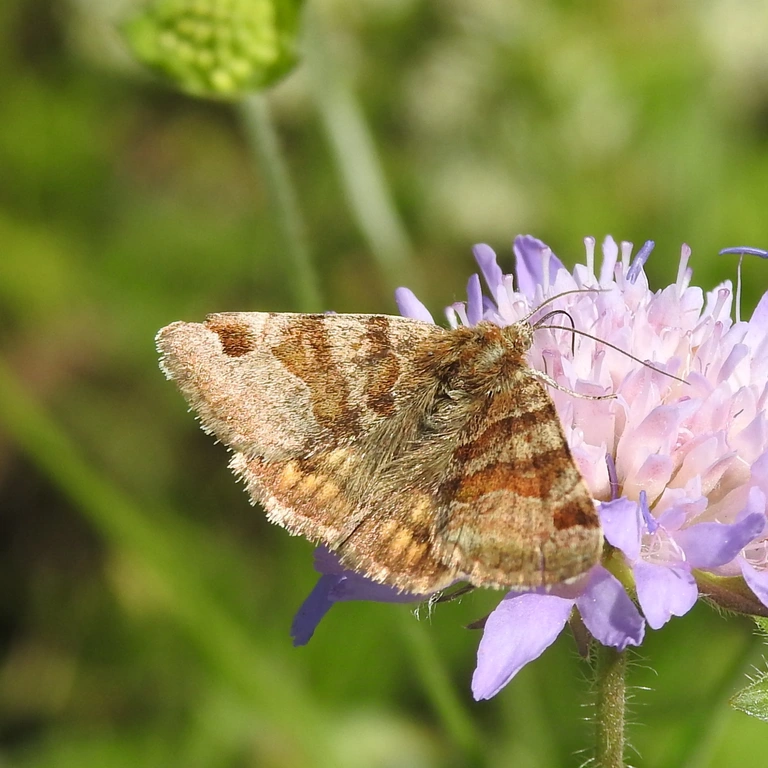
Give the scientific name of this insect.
Euclidia glyphica
